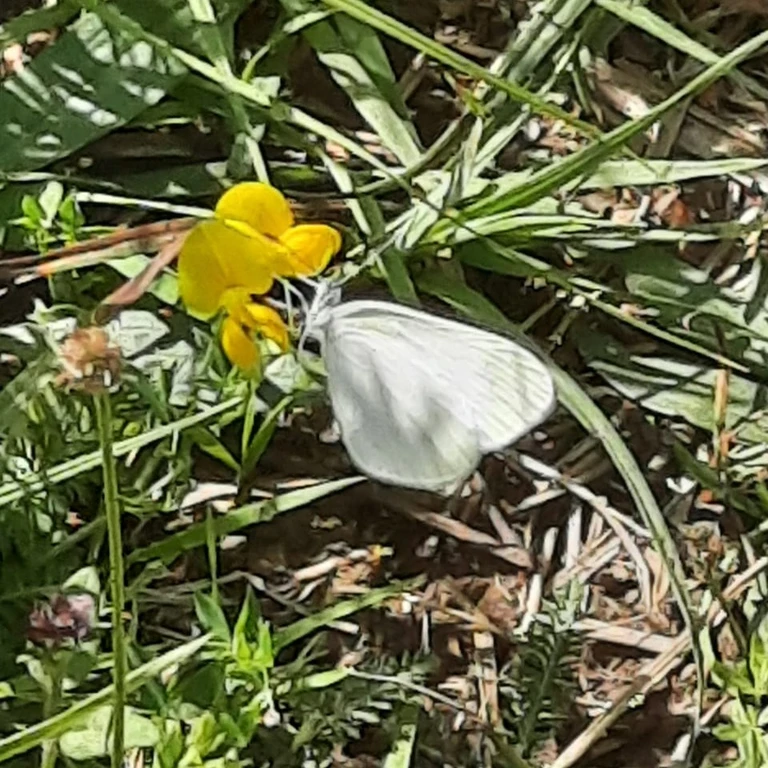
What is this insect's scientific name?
Leptidea sinapis/juvernica
